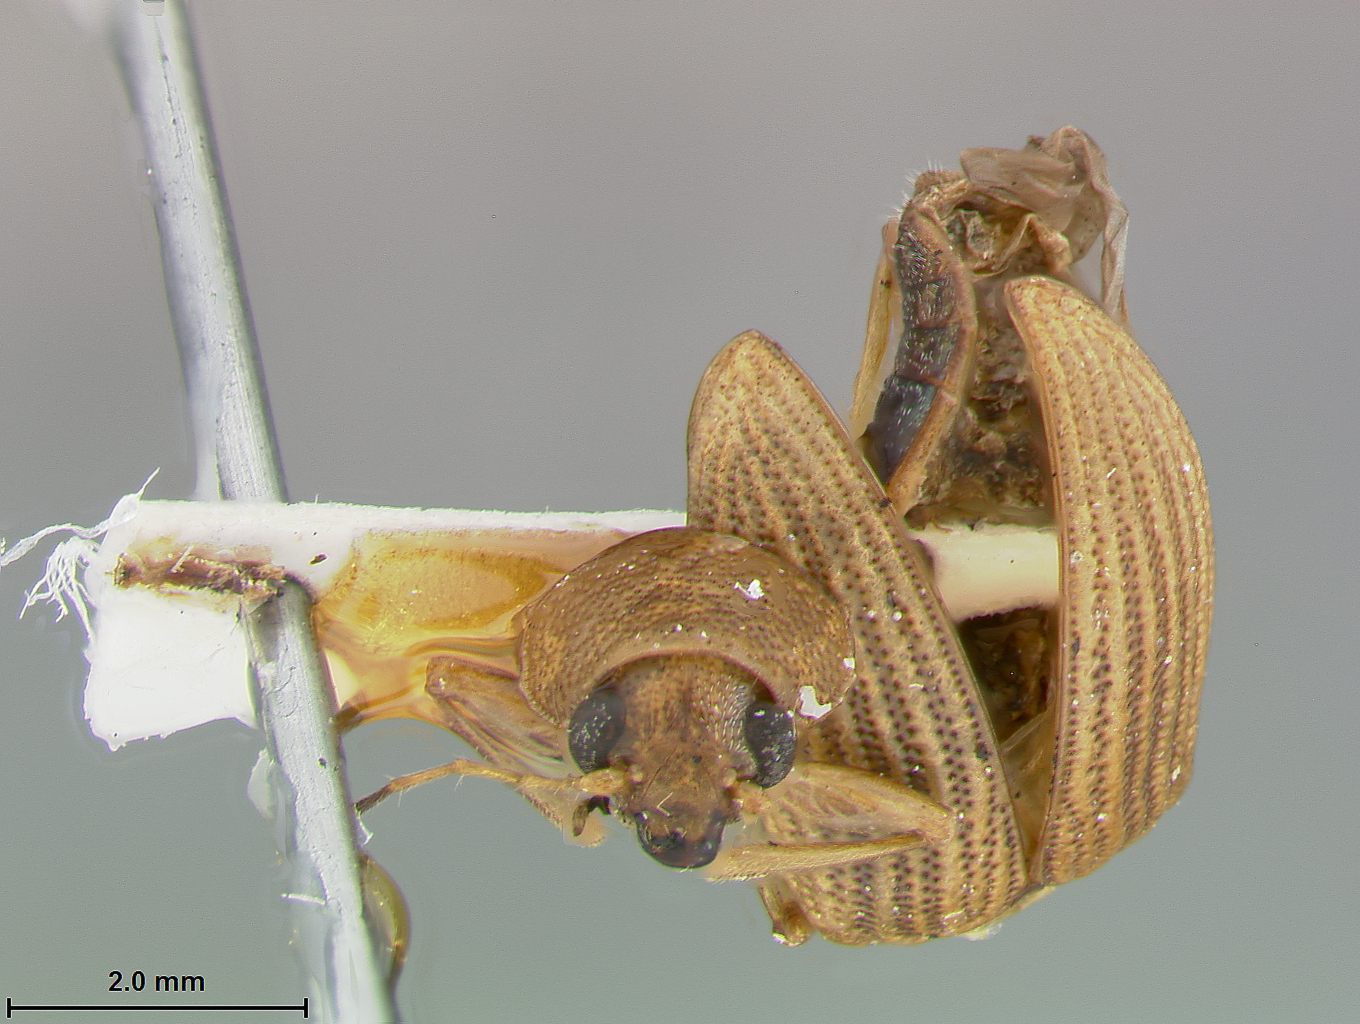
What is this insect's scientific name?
Colaspis zanthophaia
